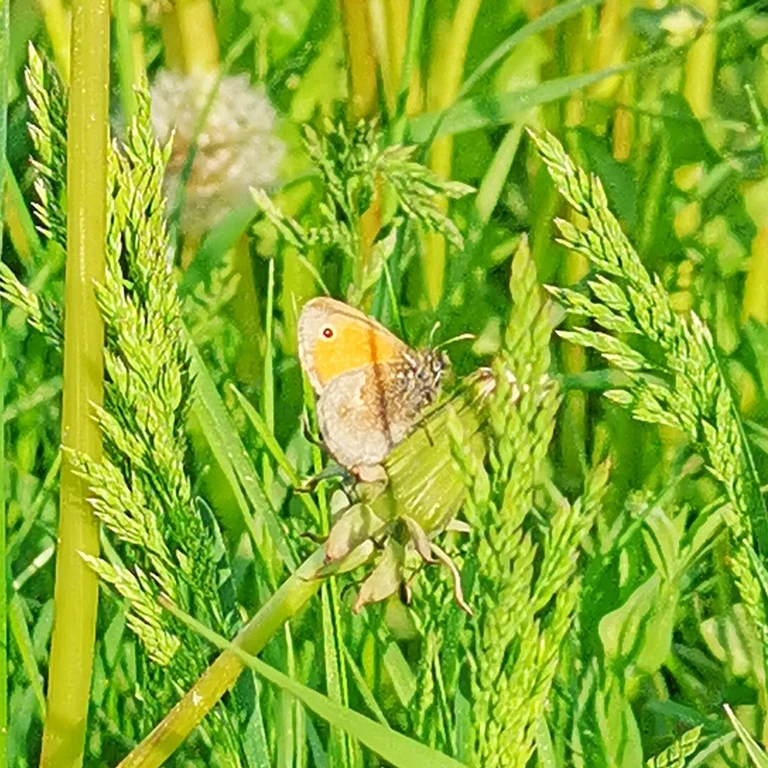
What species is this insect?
Coenonympha pamphilus
